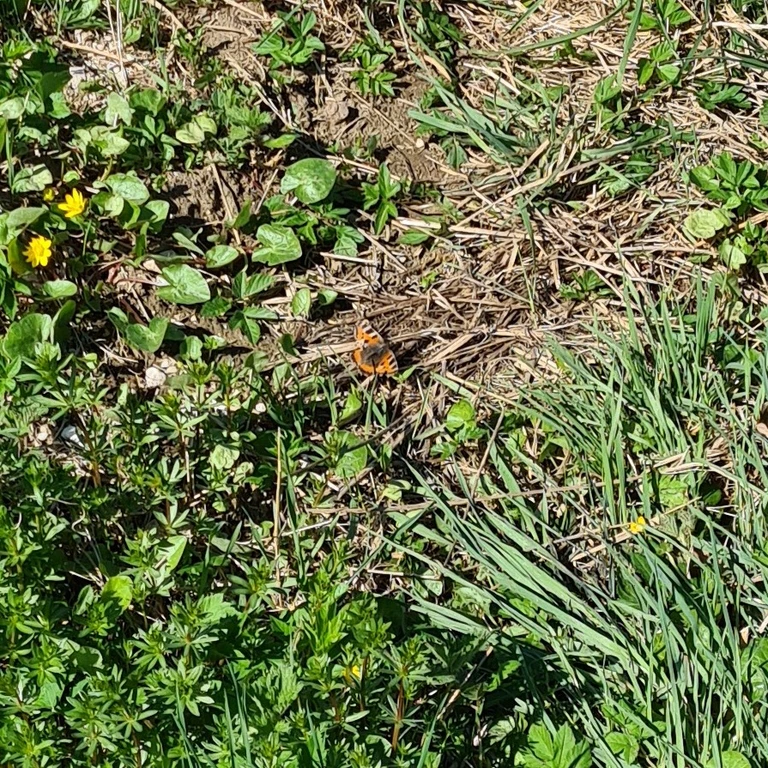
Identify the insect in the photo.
Aglais urticae
